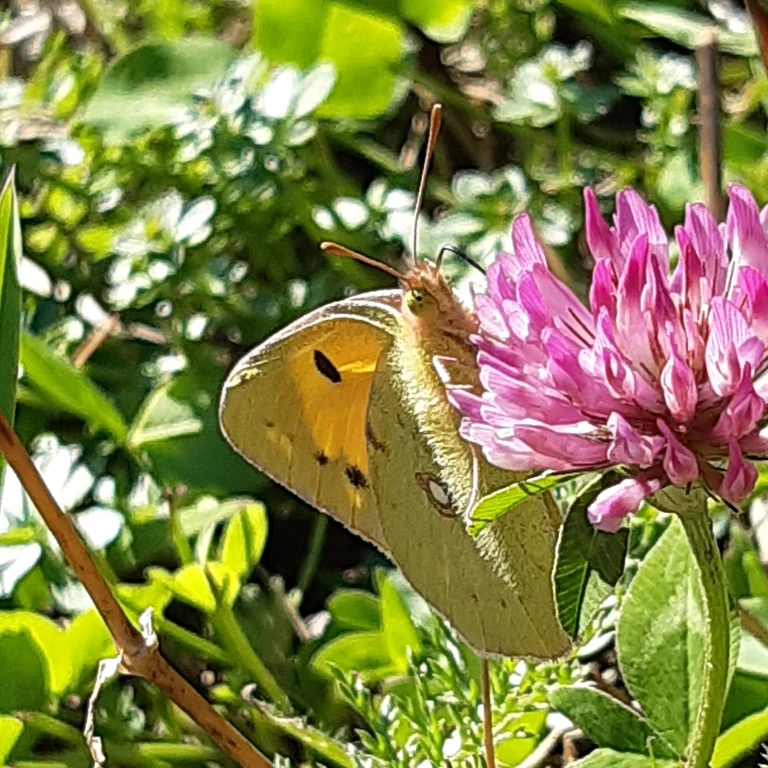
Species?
Colias croceus
